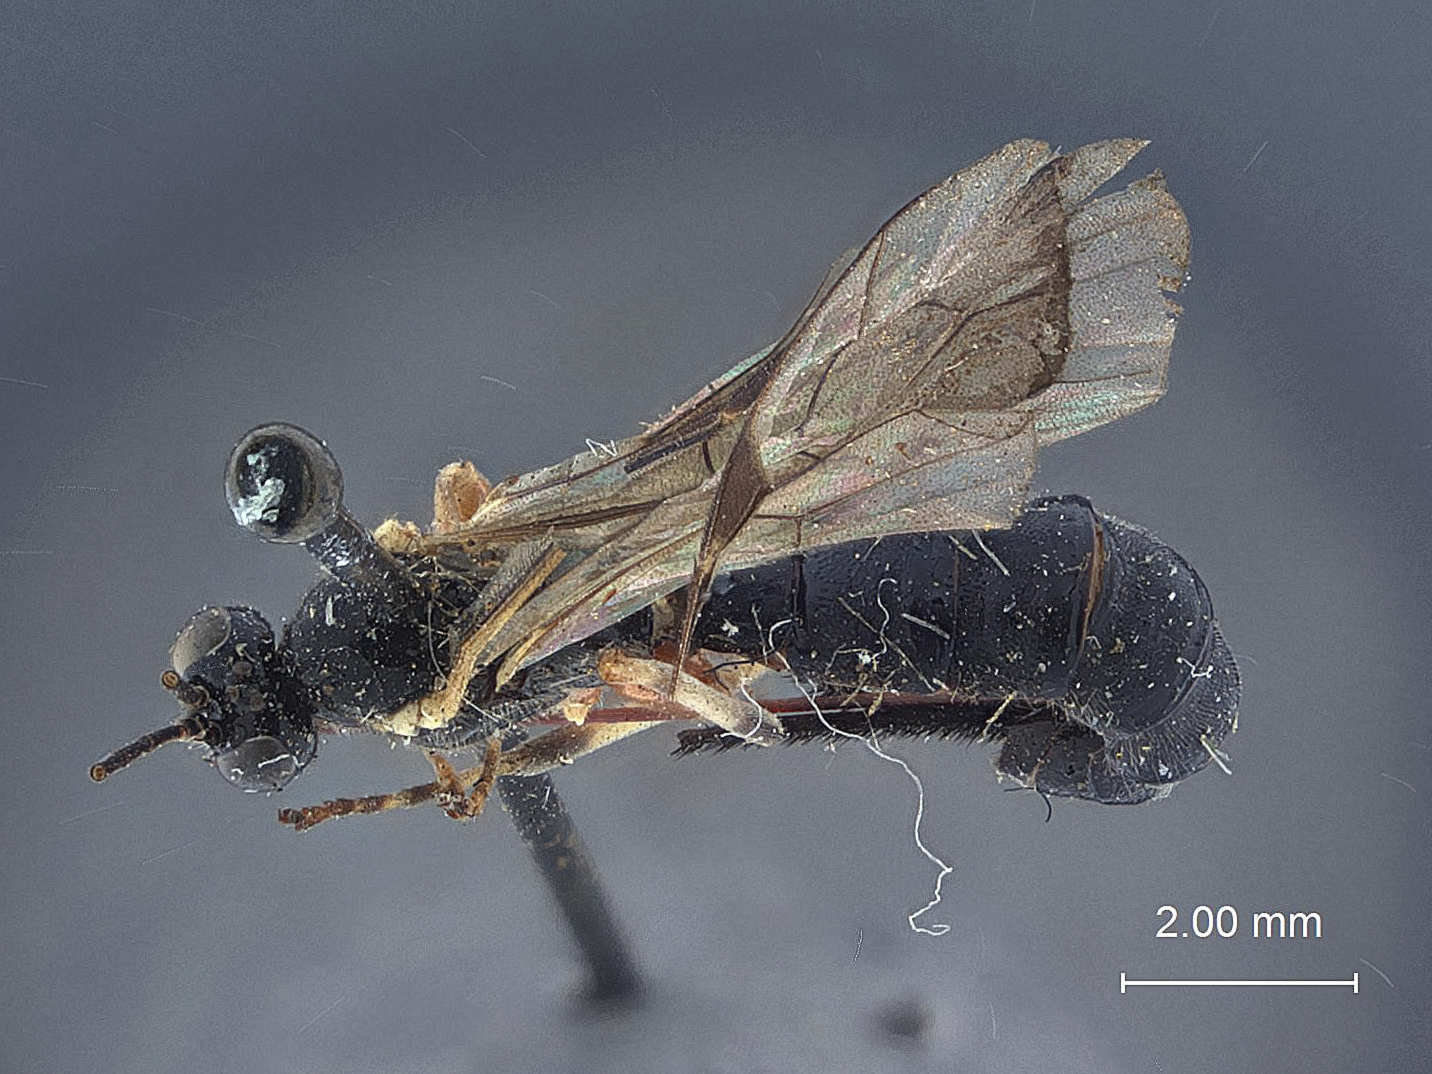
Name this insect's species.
Scambus tecumseh
